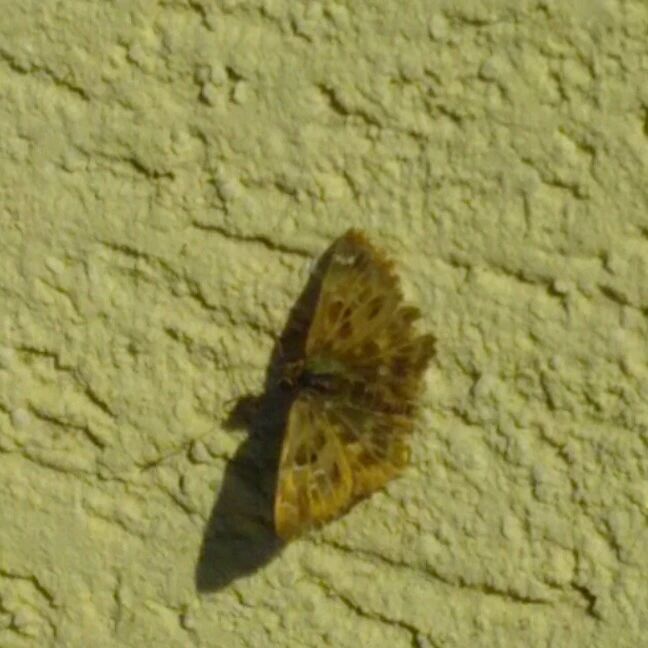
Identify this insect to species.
Carcharodus alceae
